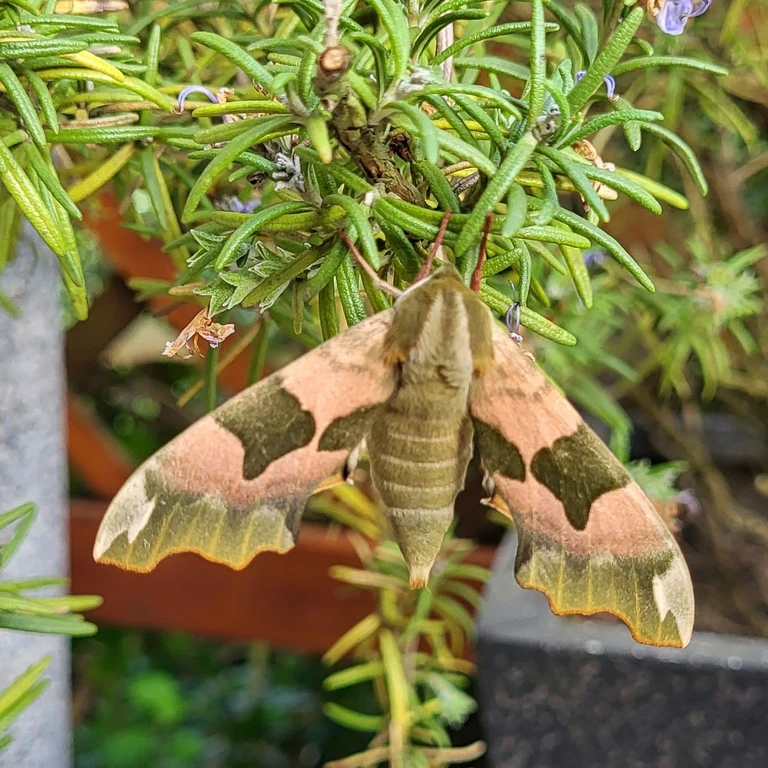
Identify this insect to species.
Mimas tiliae
